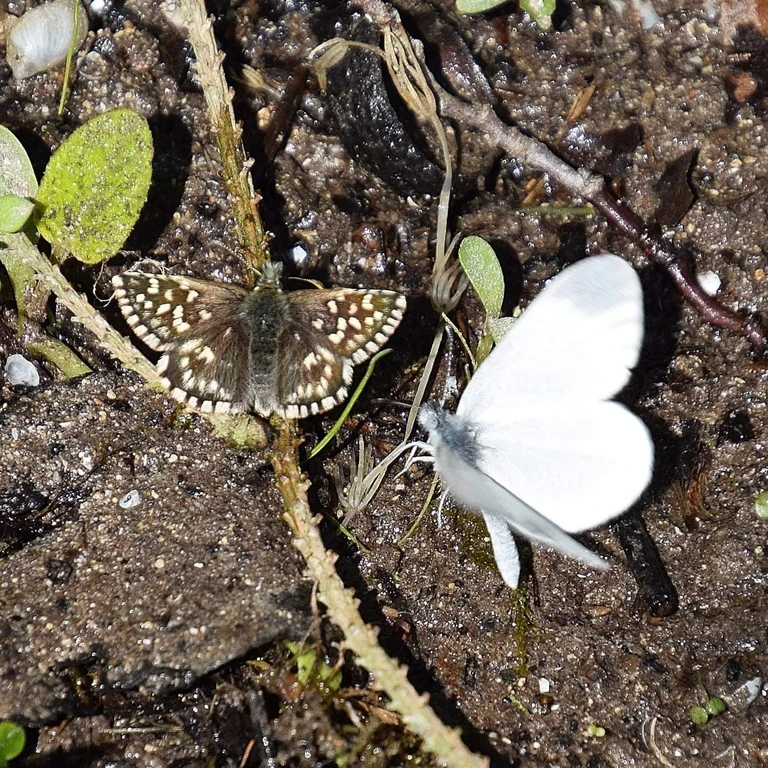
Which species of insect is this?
Pyrgus malvae
